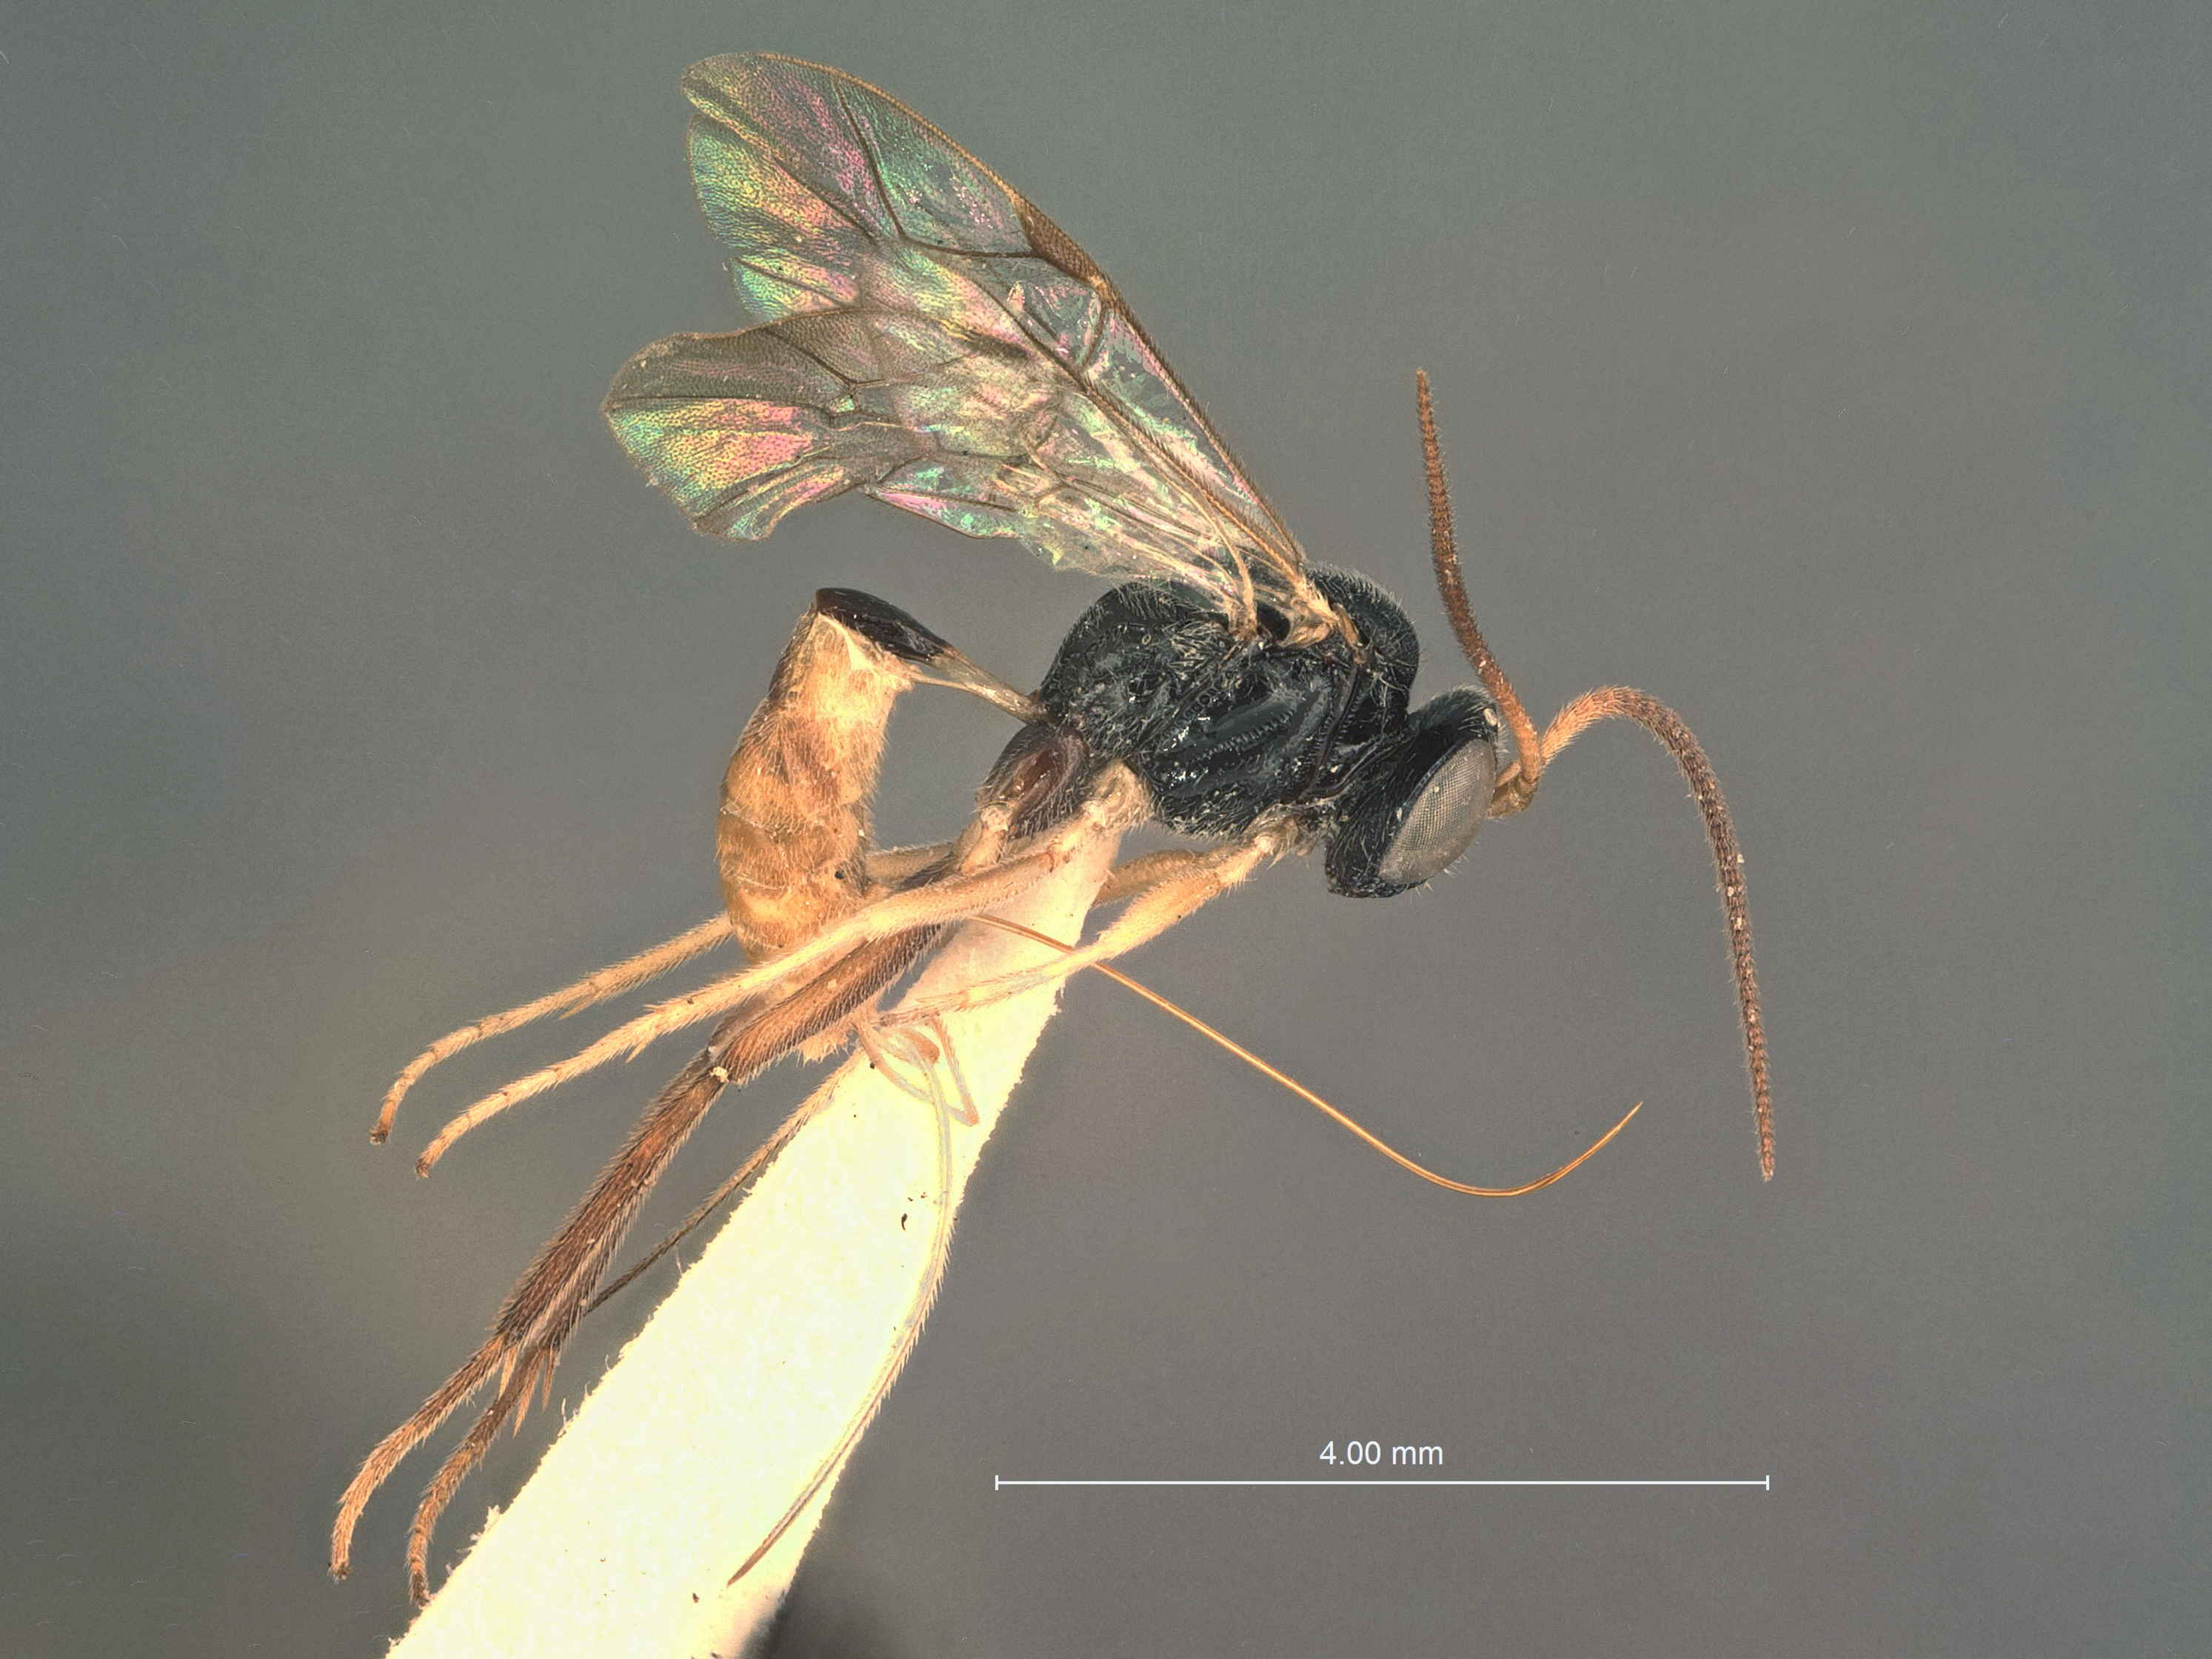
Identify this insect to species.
Brachyscleroma apoderi
